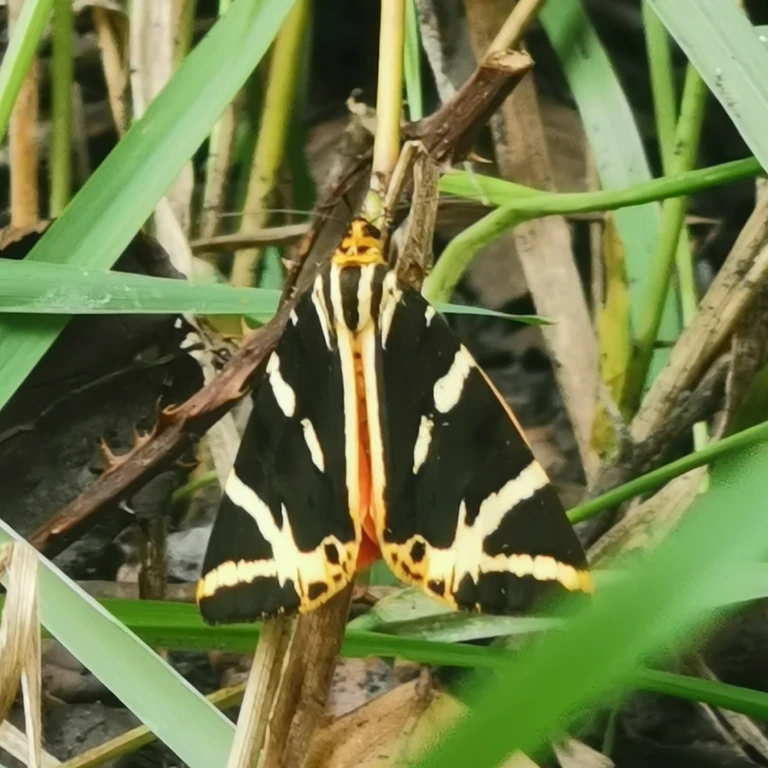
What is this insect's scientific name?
Euplagia quadripunctaria
